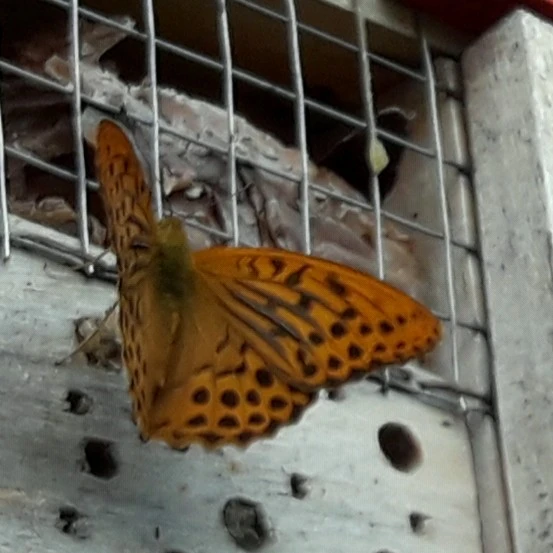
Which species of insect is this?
Argynnis paphia
